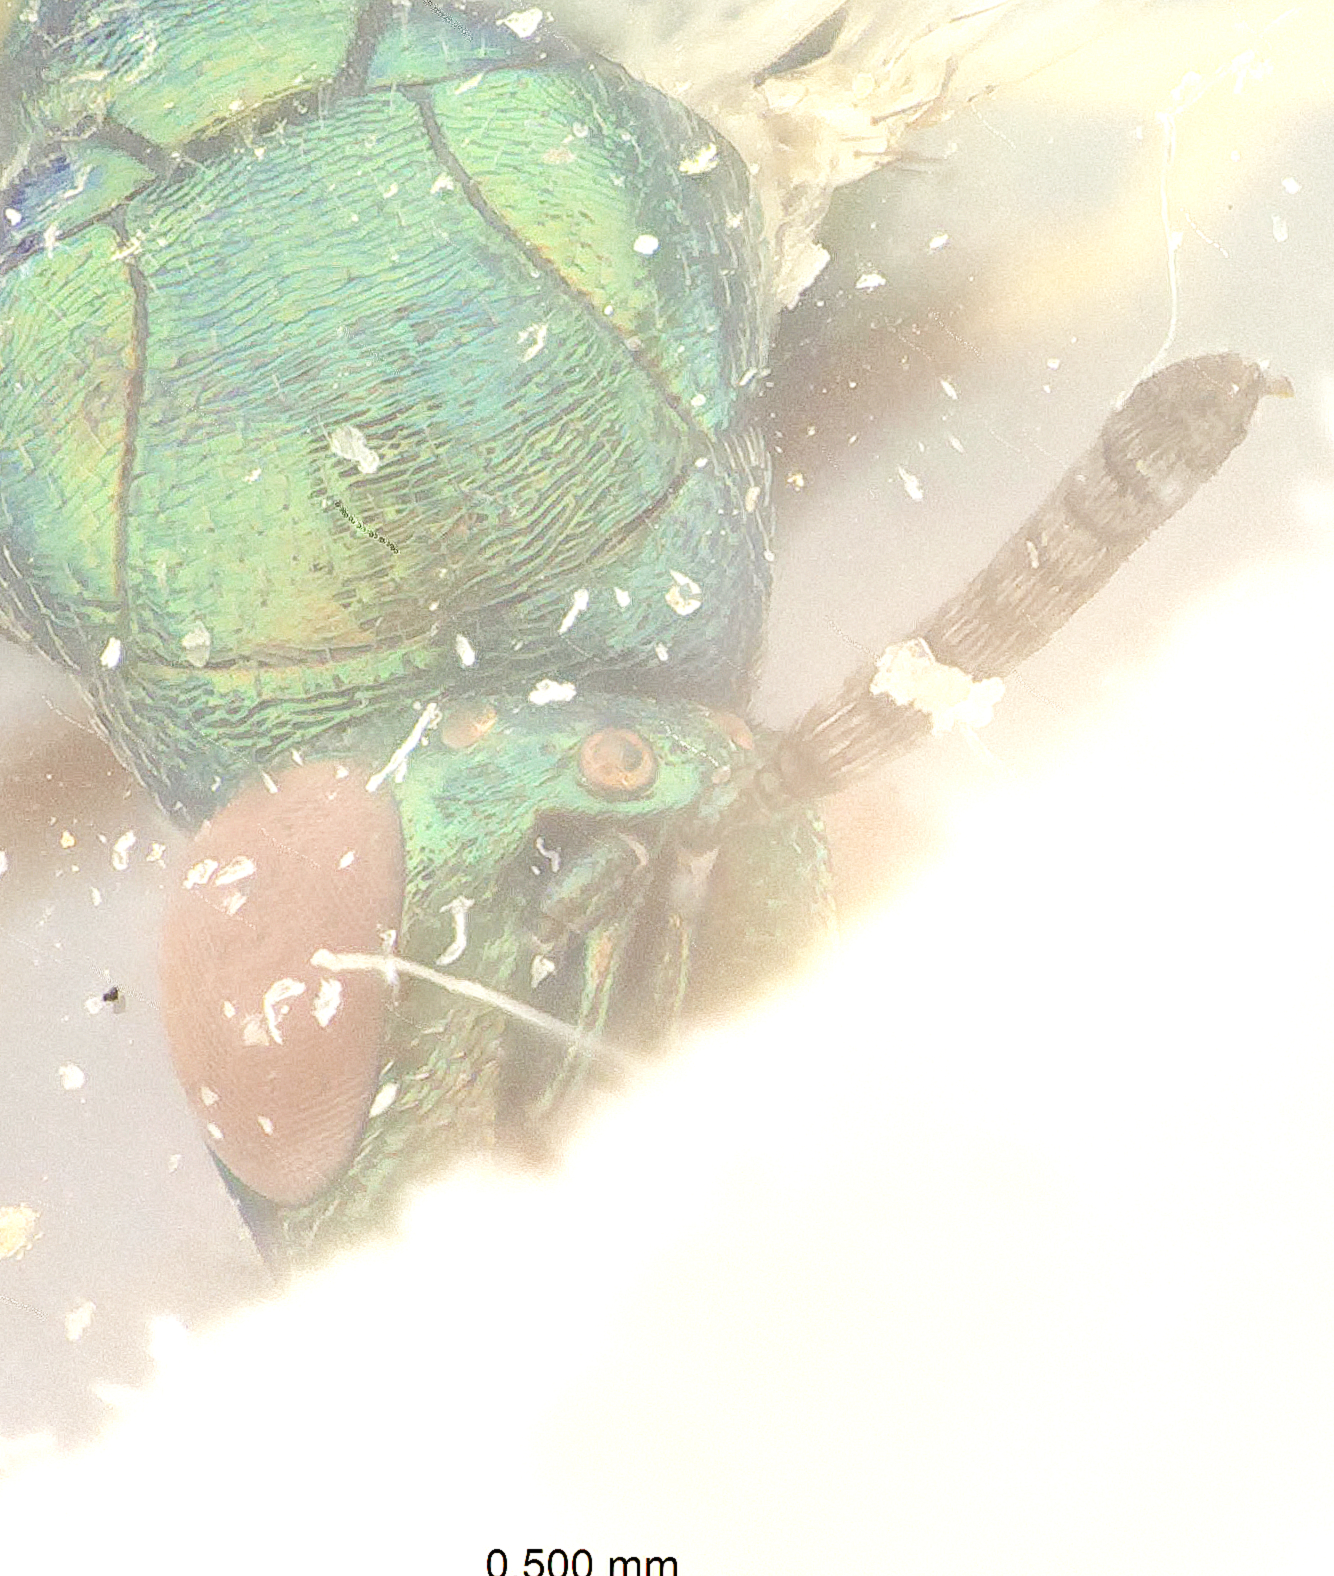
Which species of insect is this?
Anagyrus anamalainus
